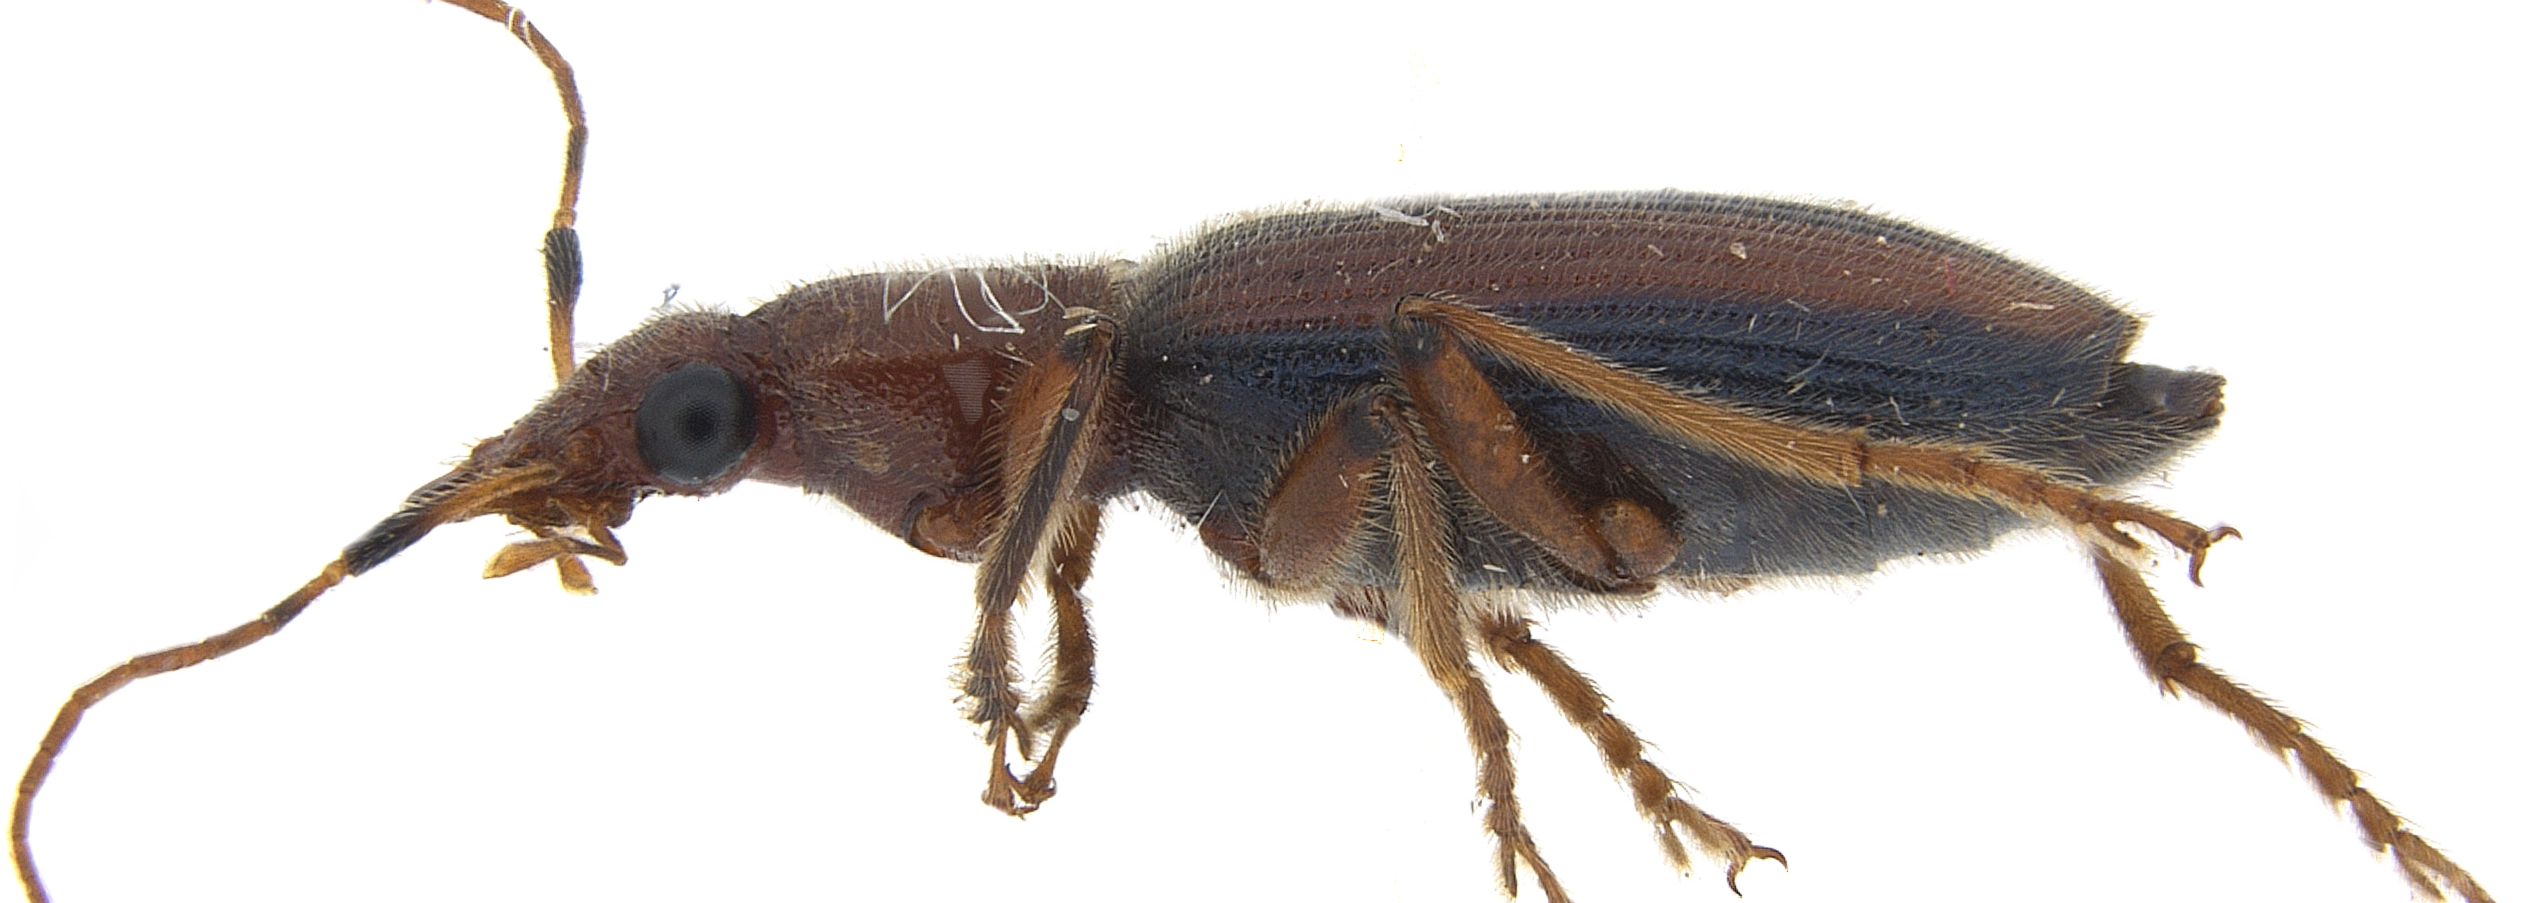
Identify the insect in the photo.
Drypta lineola
